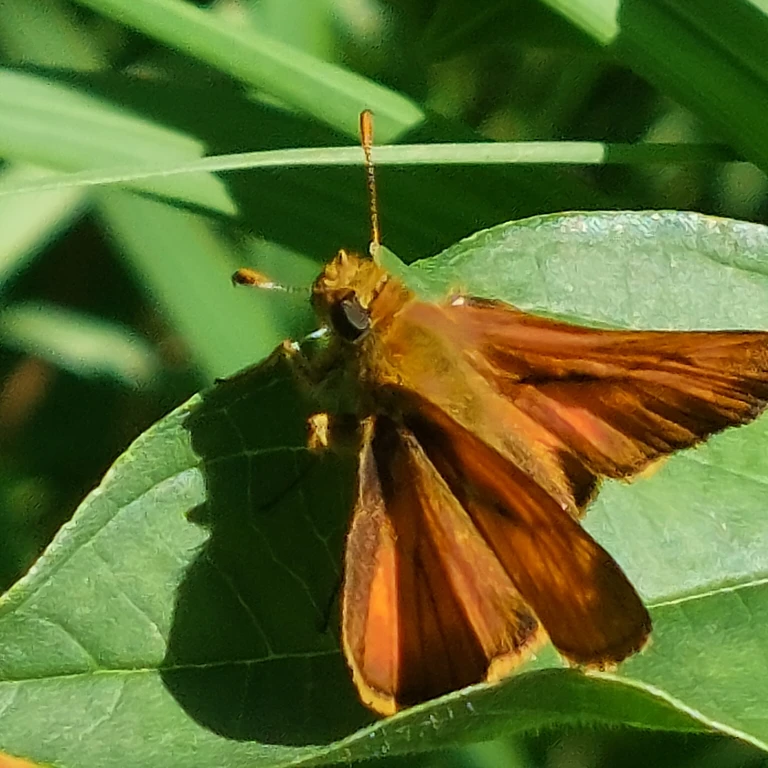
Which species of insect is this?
Ochlodes sylvanus (also Ochlodes venata)
